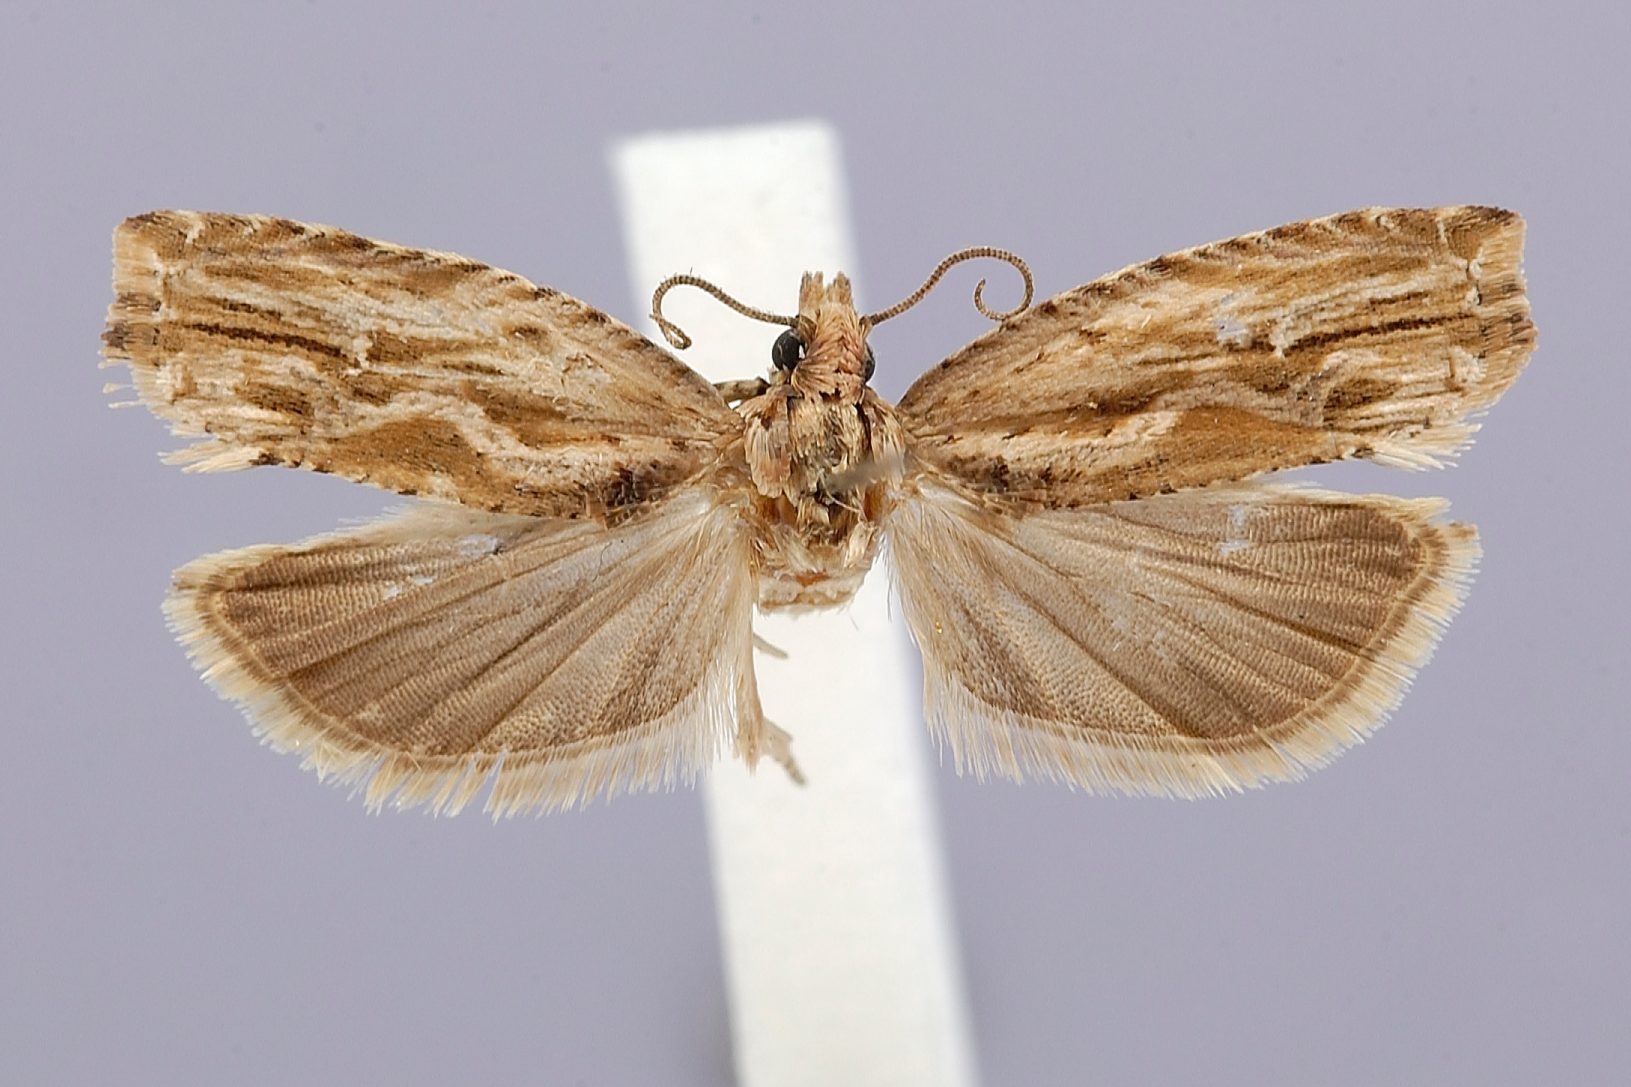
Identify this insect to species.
Hedya gratiana
